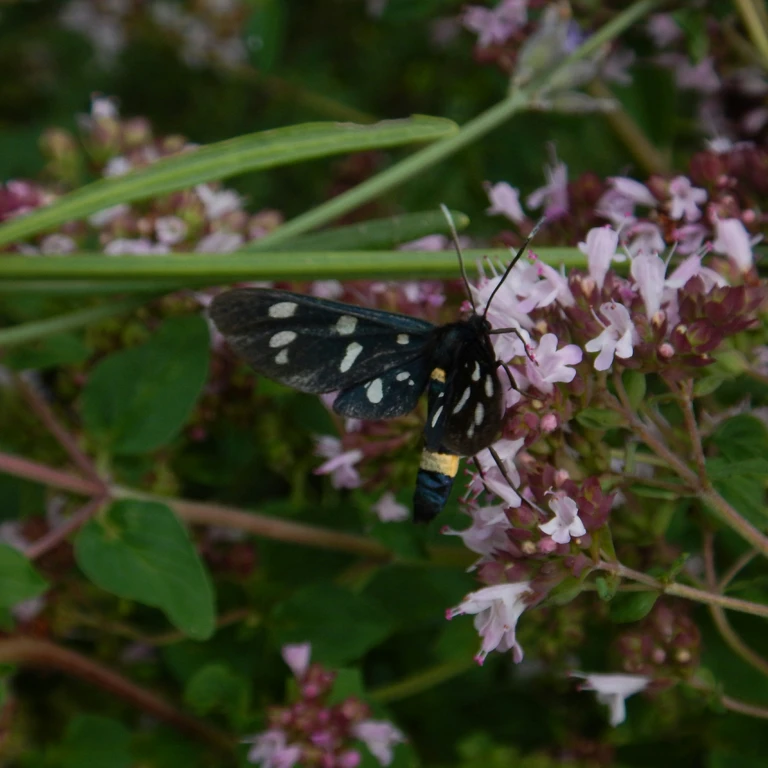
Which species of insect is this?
Amata phegea
